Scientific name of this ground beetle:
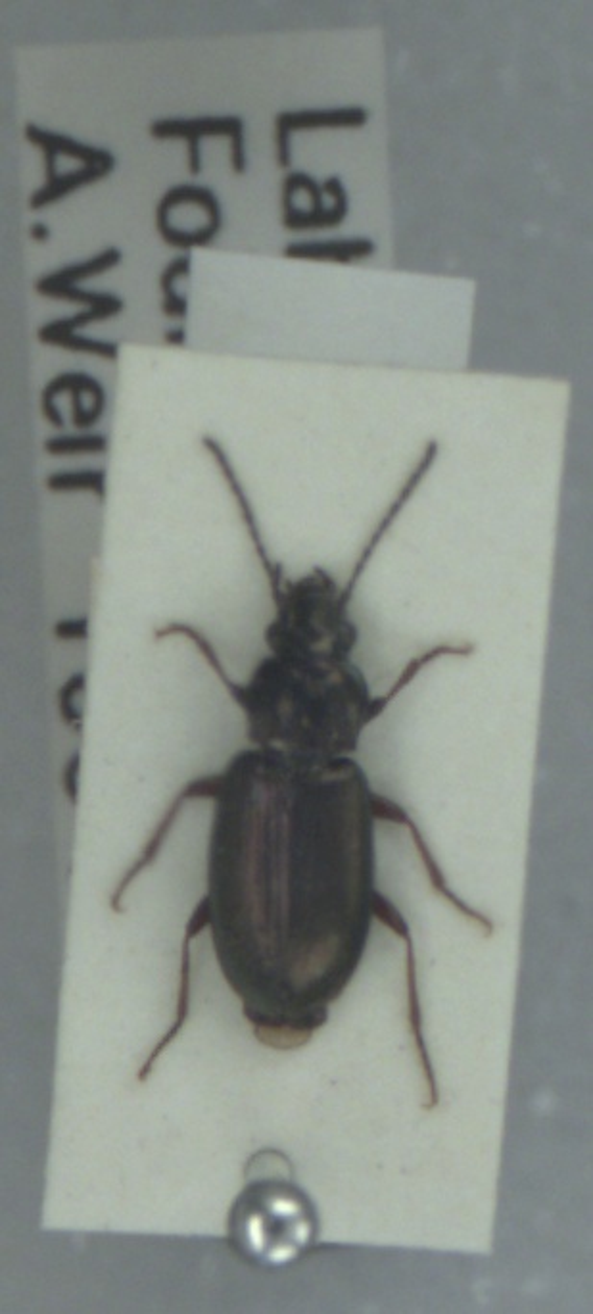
Pogonus littoralis
